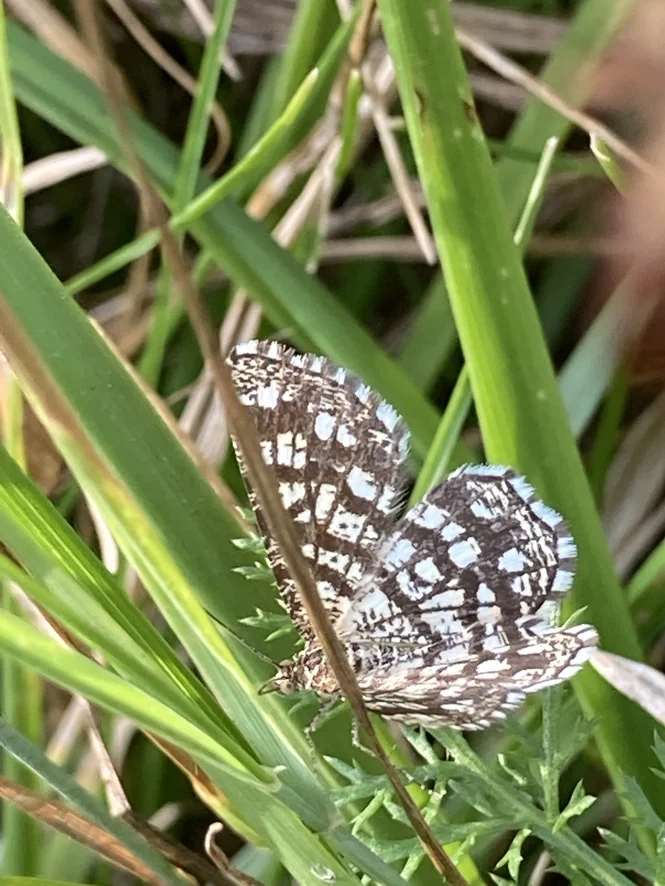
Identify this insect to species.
Chiasmia clathrata
